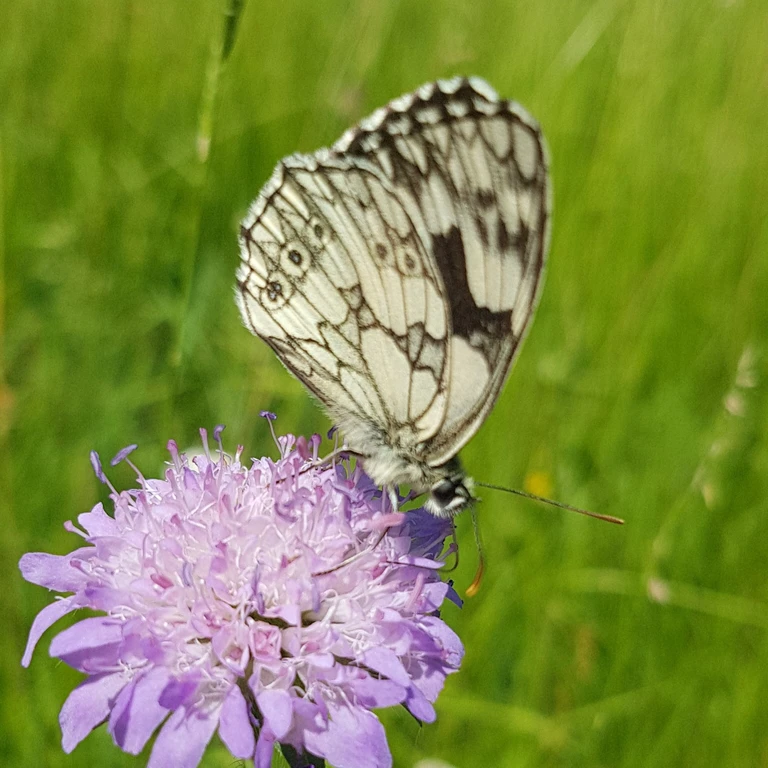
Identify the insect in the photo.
Melanargia galathea
